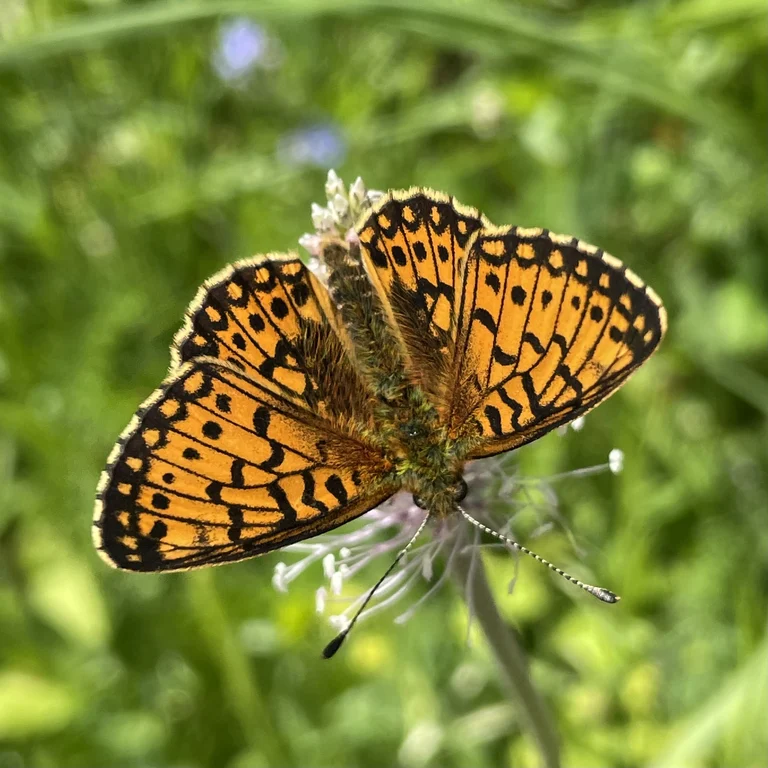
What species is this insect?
Boloria selene
